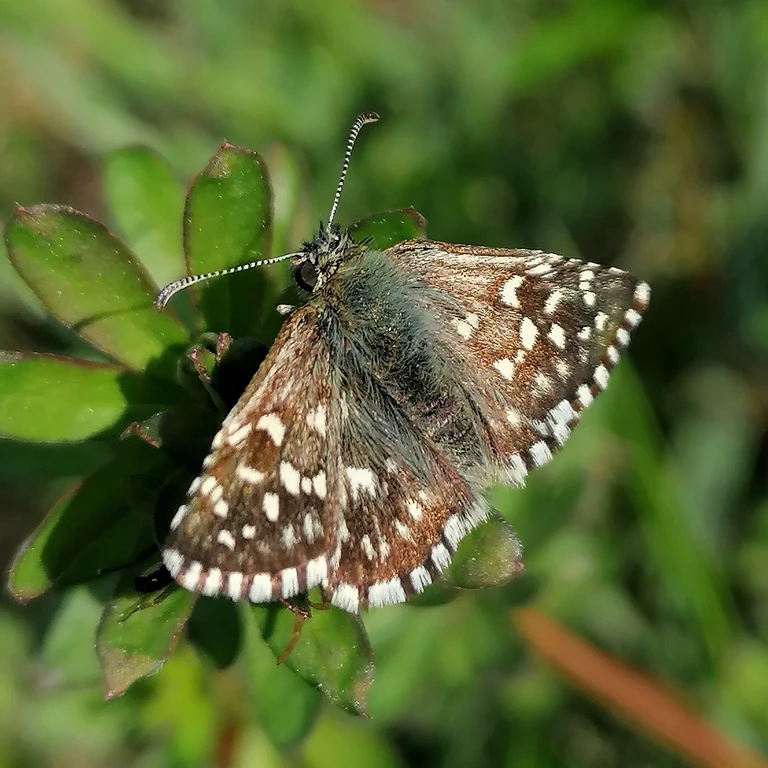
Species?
Pyrgus malvae
